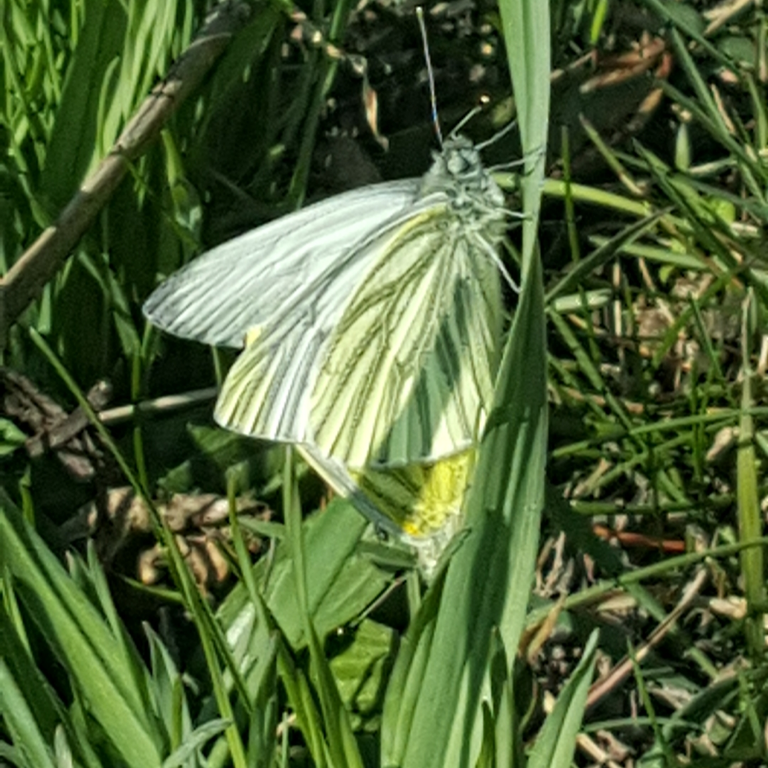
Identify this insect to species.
Pieris napi
